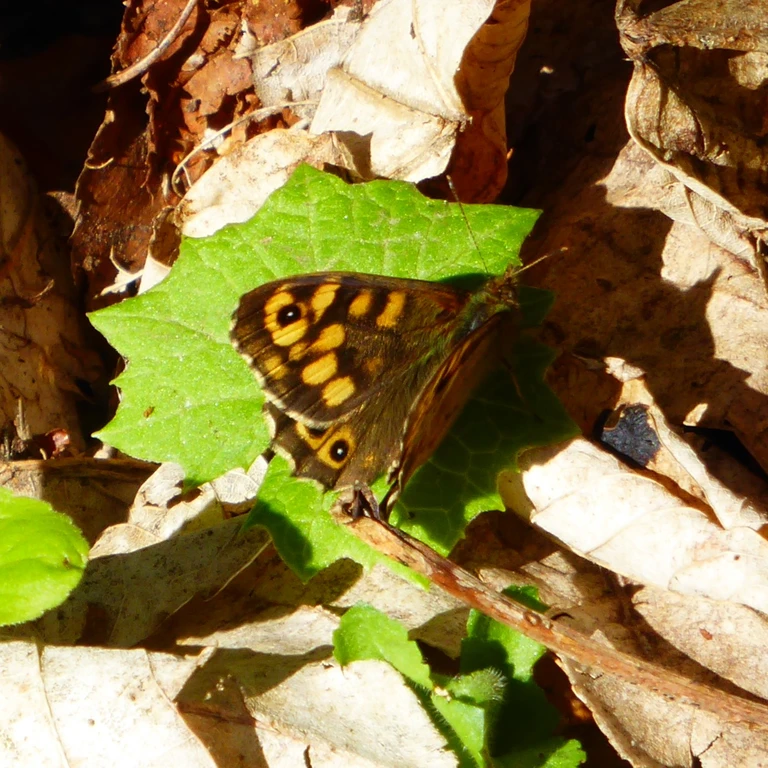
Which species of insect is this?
Pararge aegeria
